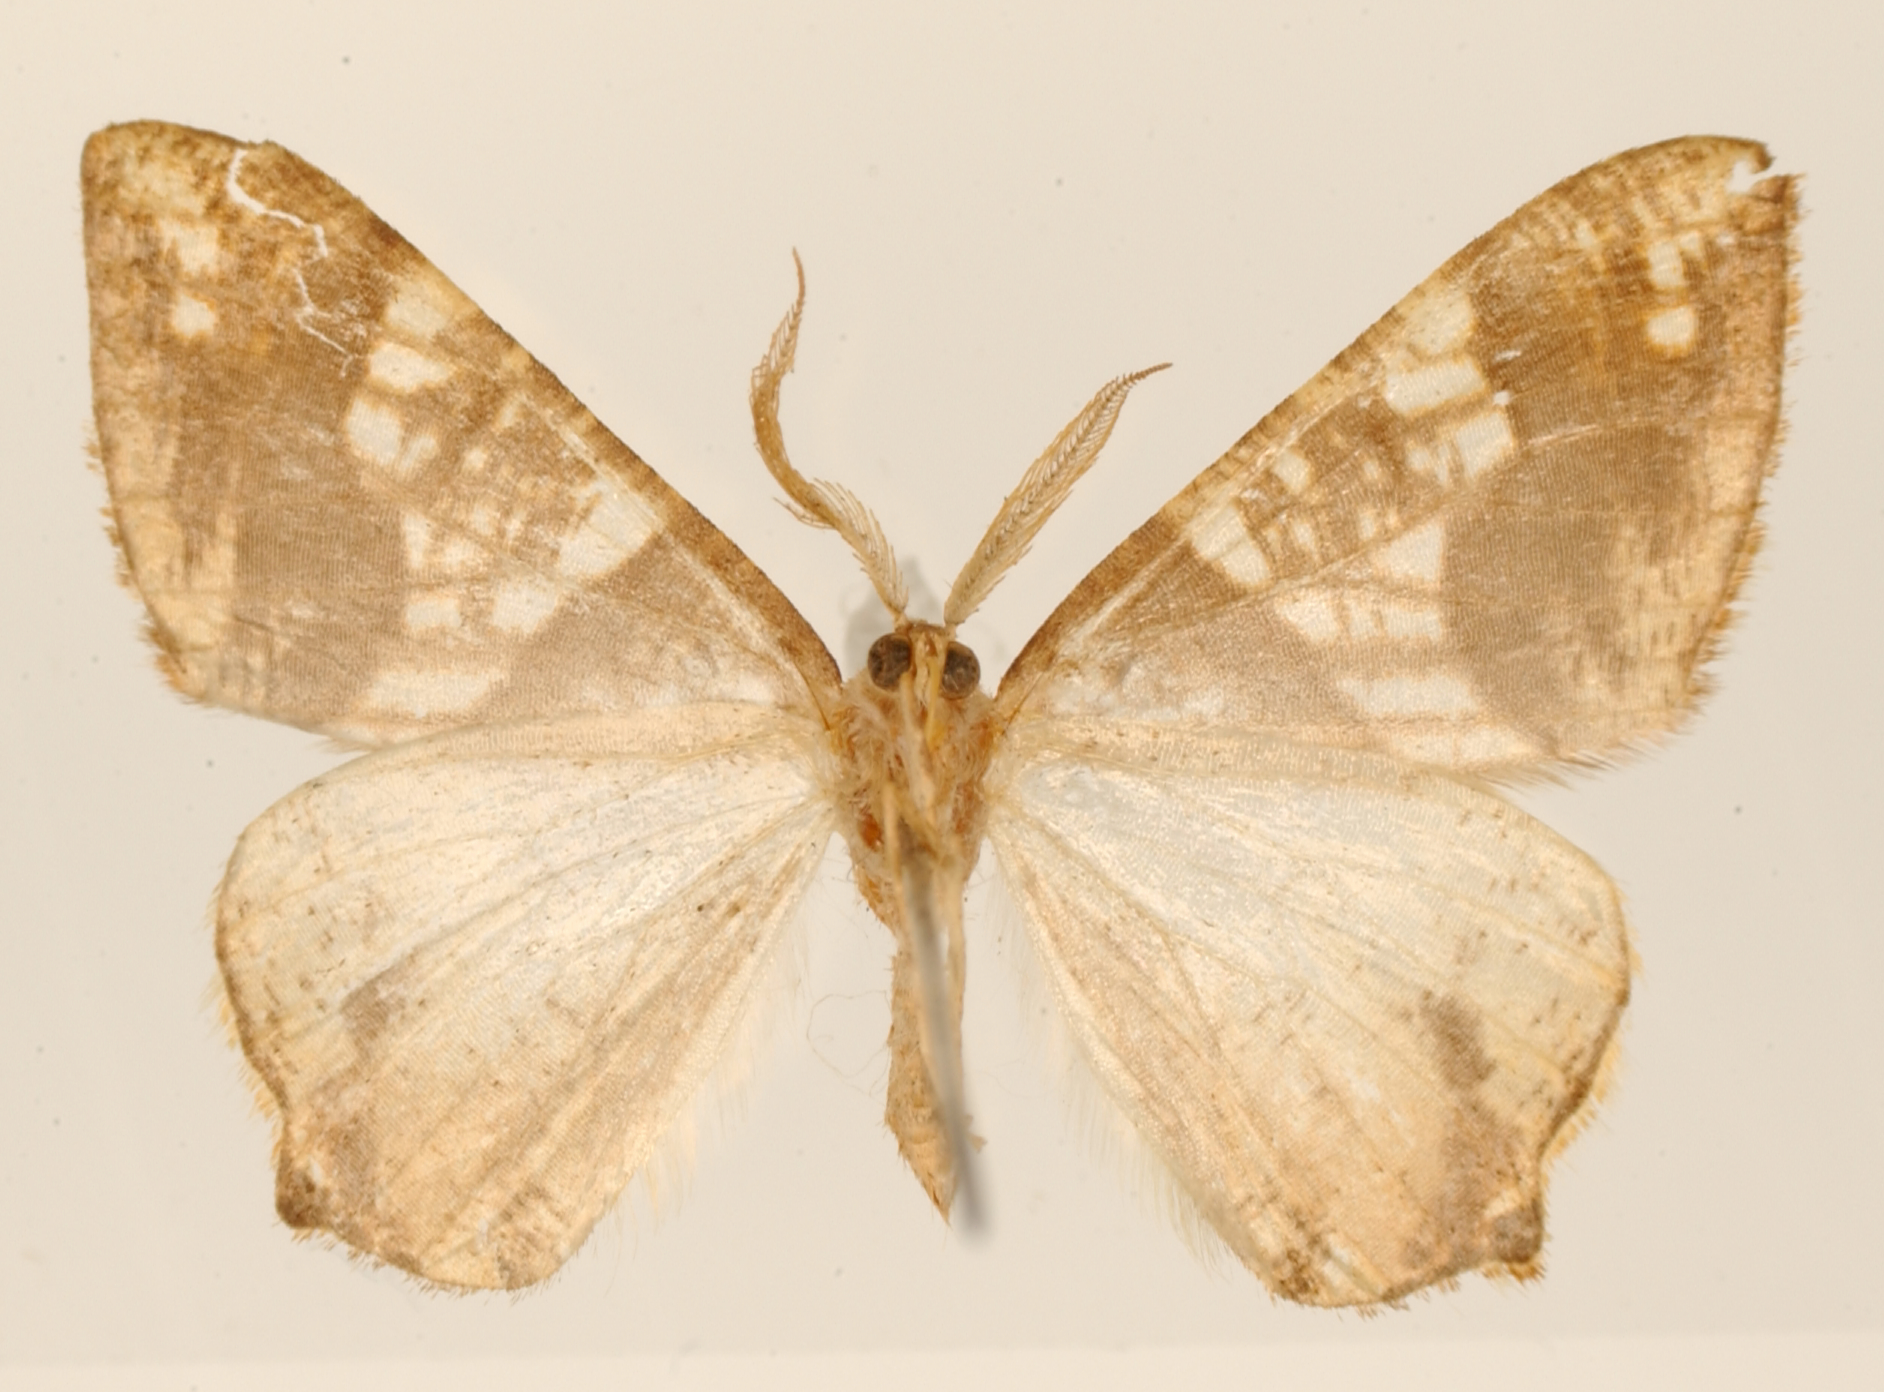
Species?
Pityeja picta
